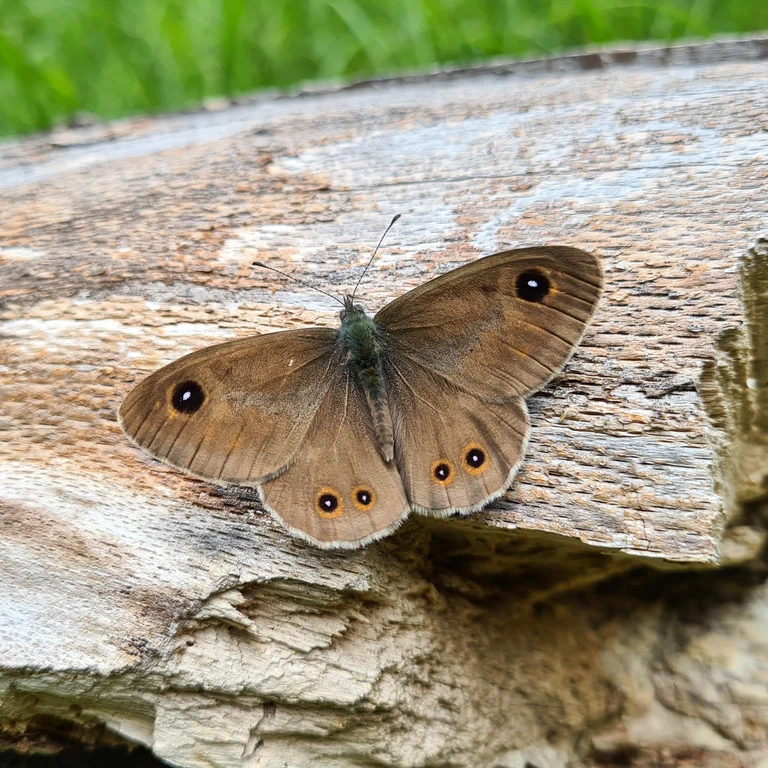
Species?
Lasiommata maera (also Pararge maera)
